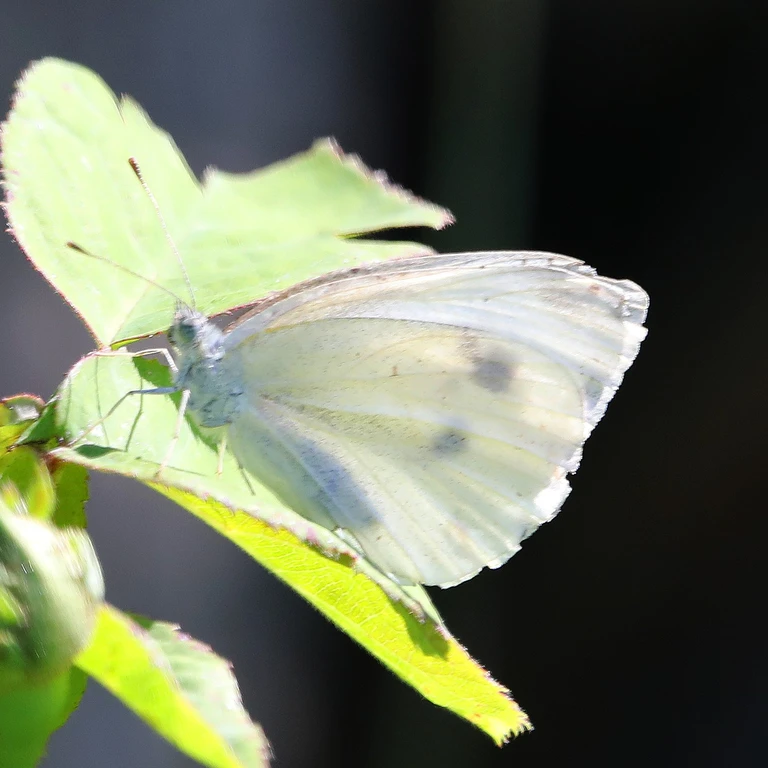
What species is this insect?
Pieris rapae
